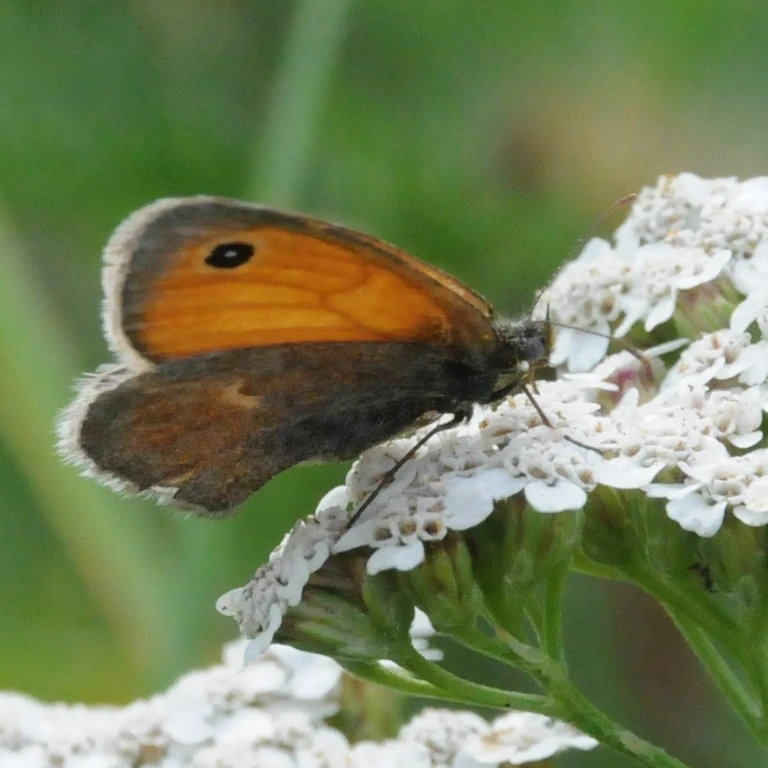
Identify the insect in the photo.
Coenonympha pamphilus
